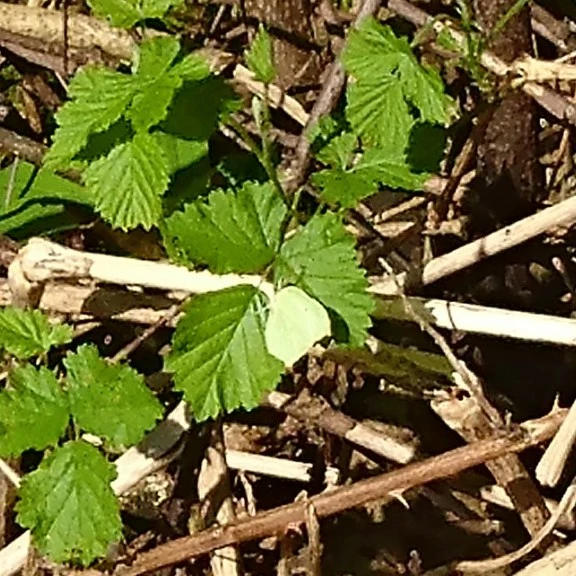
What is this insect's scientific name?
Gonepteryx rhamni
